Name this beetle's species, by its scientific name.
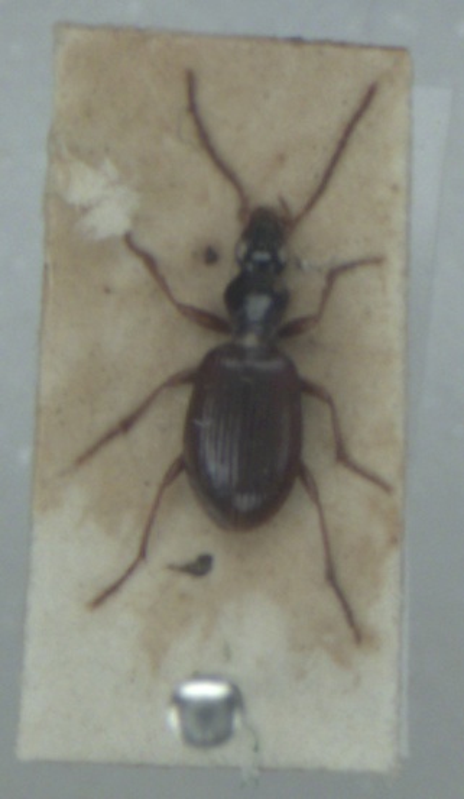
Oxypselaphus obscurus
